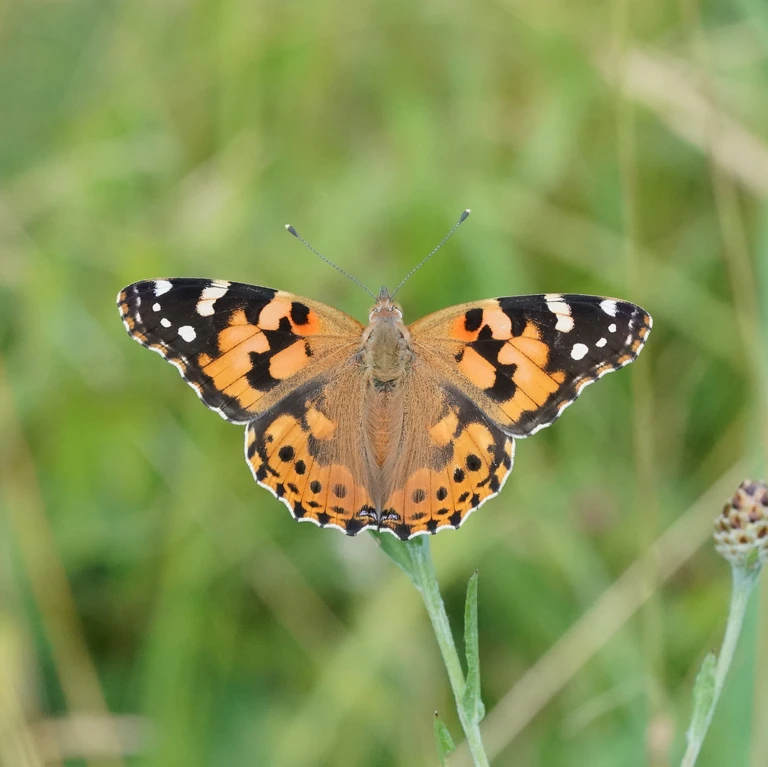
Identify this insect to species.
Vanessa cardui
